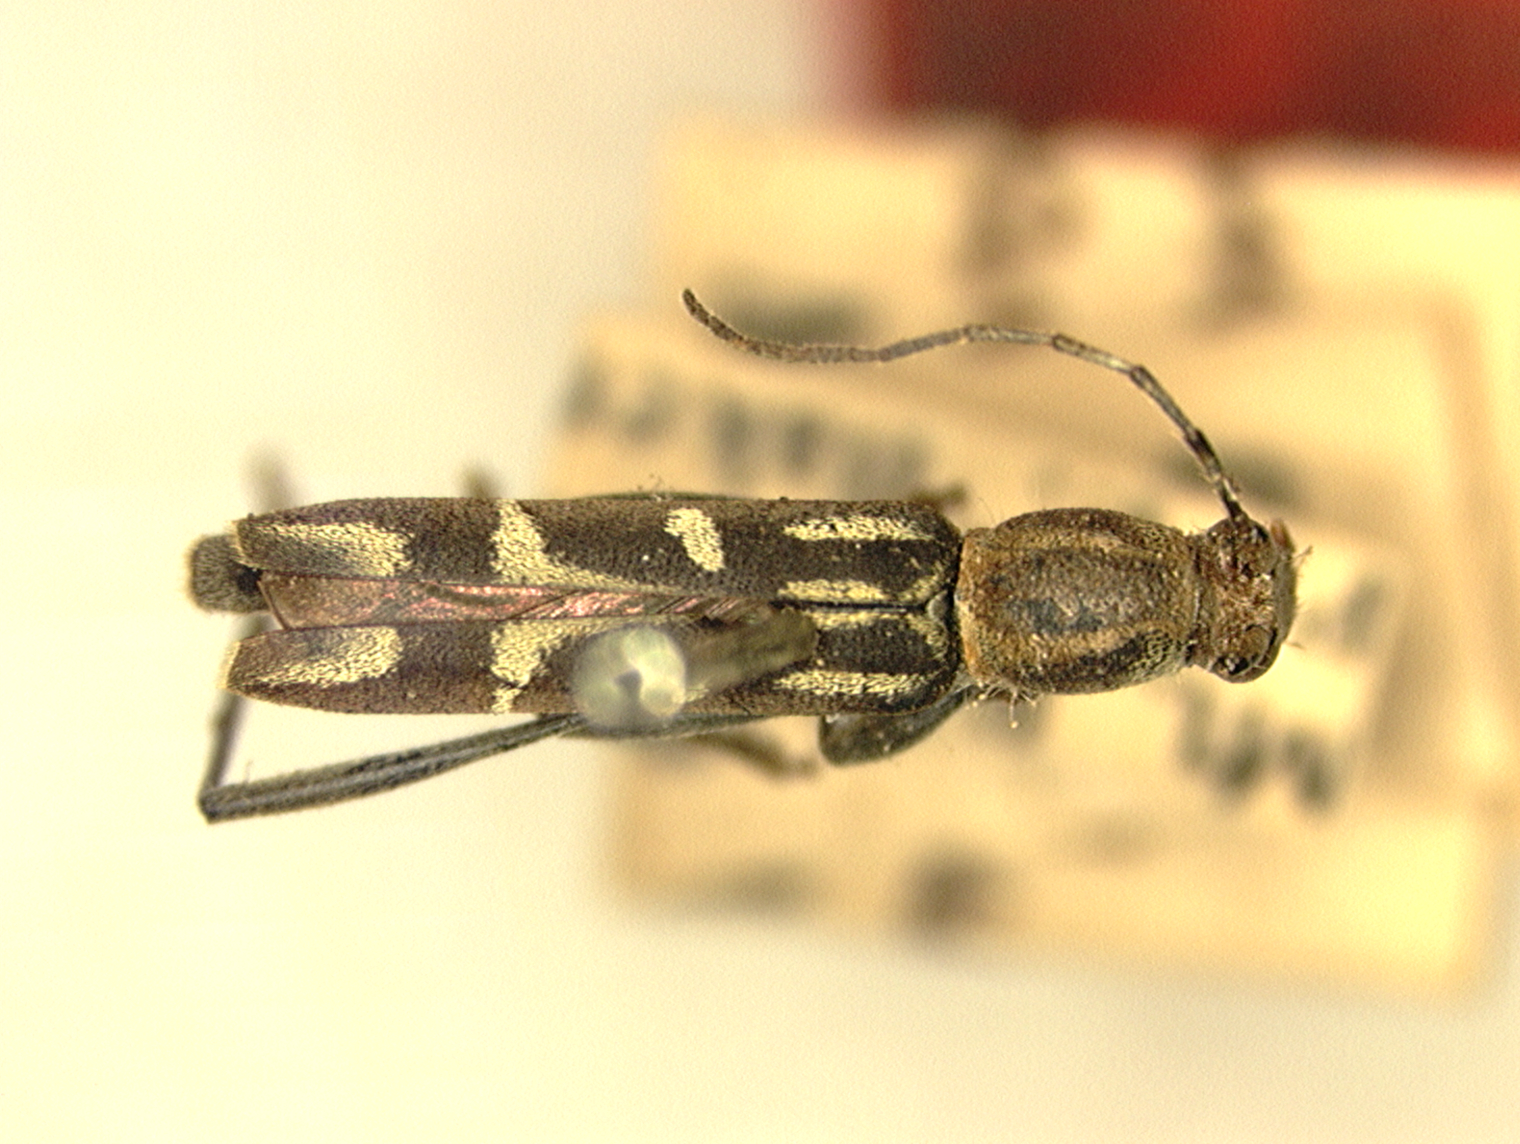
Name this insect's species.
Rhaphuma campanulifera
